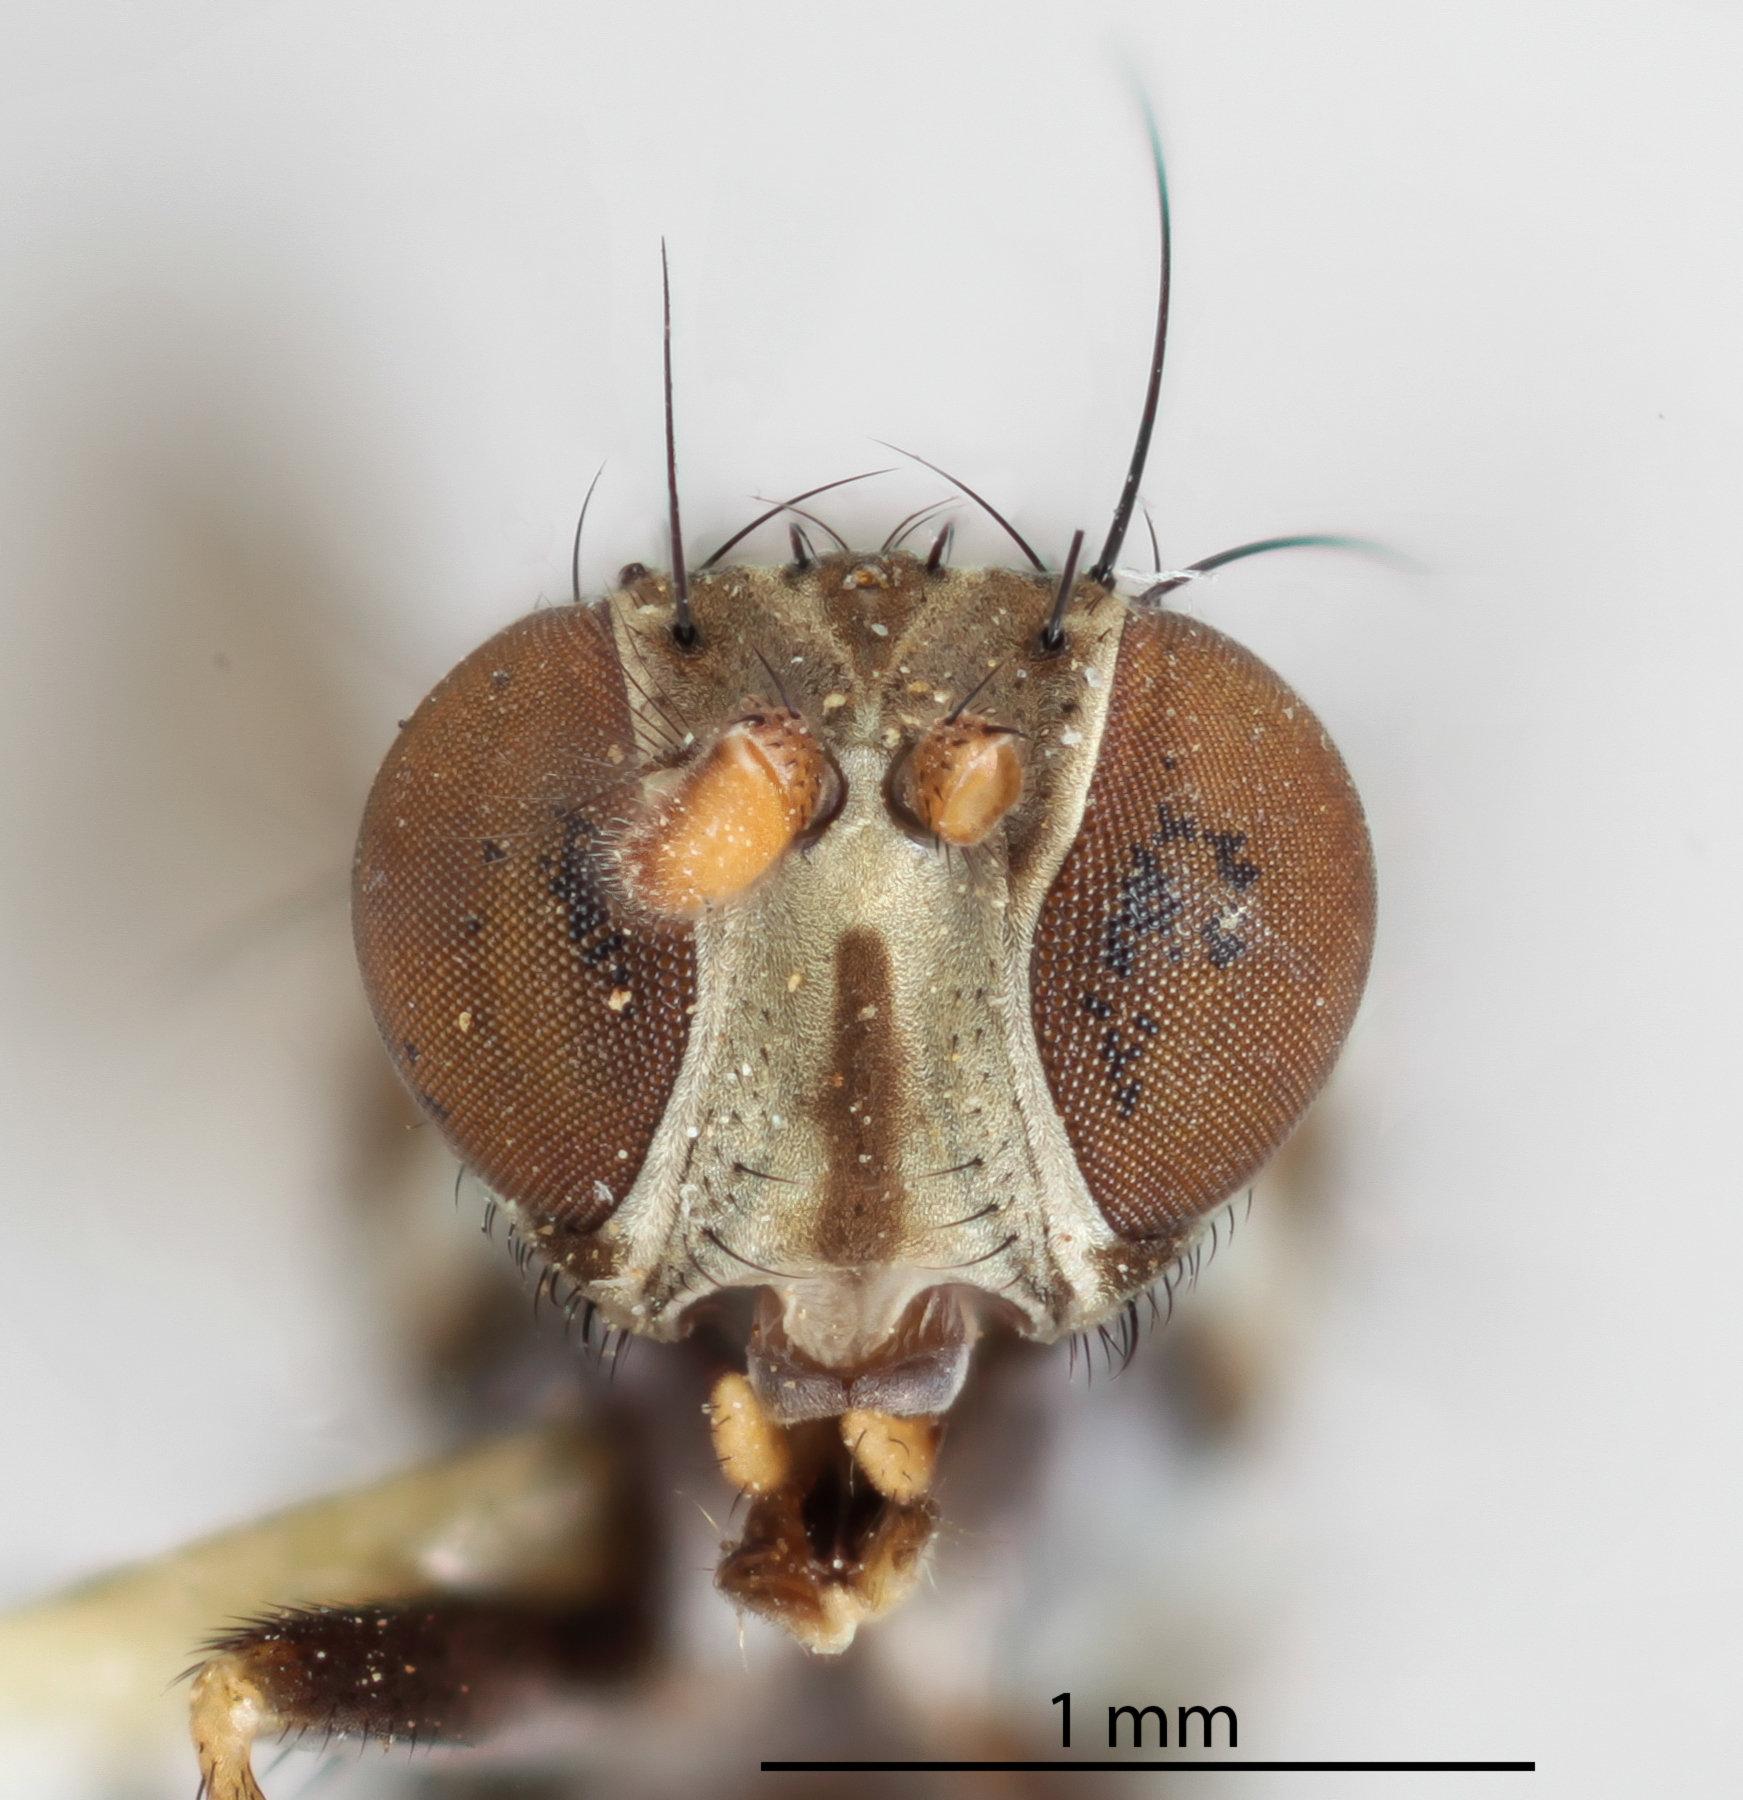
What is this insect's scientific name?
Notiphila facialis
